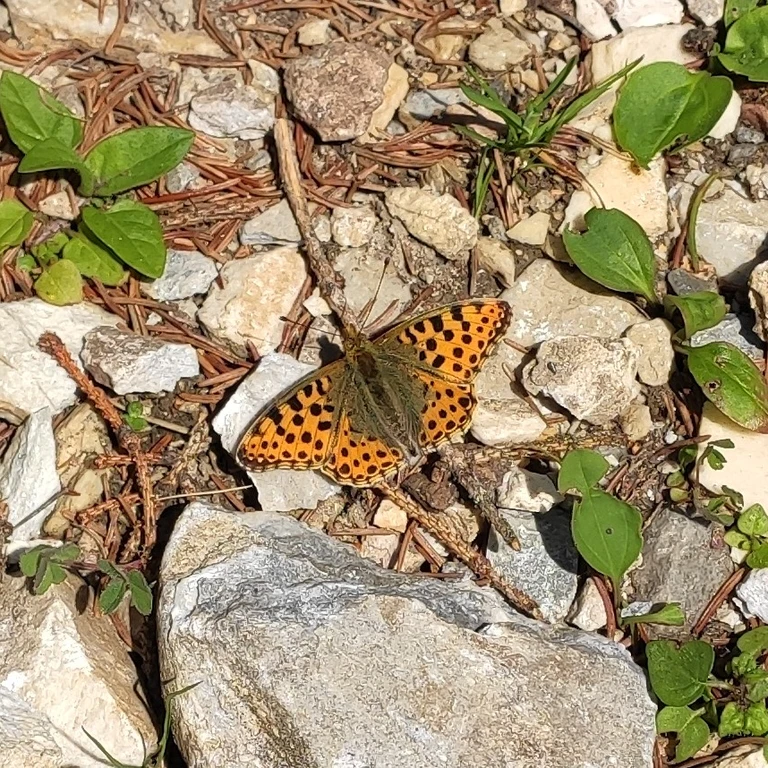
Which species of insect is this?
Issoria lathonia
